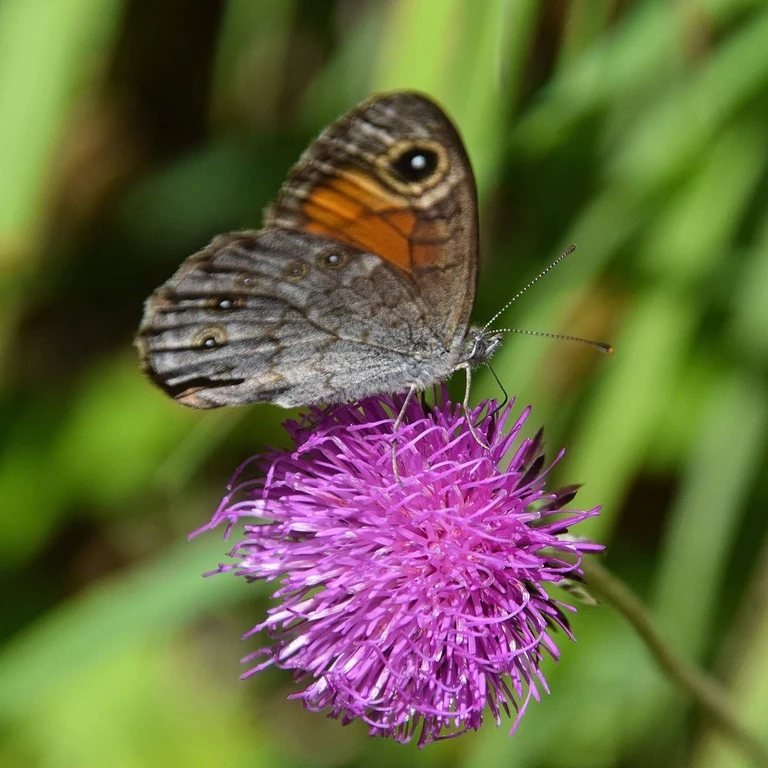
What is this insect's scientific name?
Lasiommata maera (also Pararge maera)
